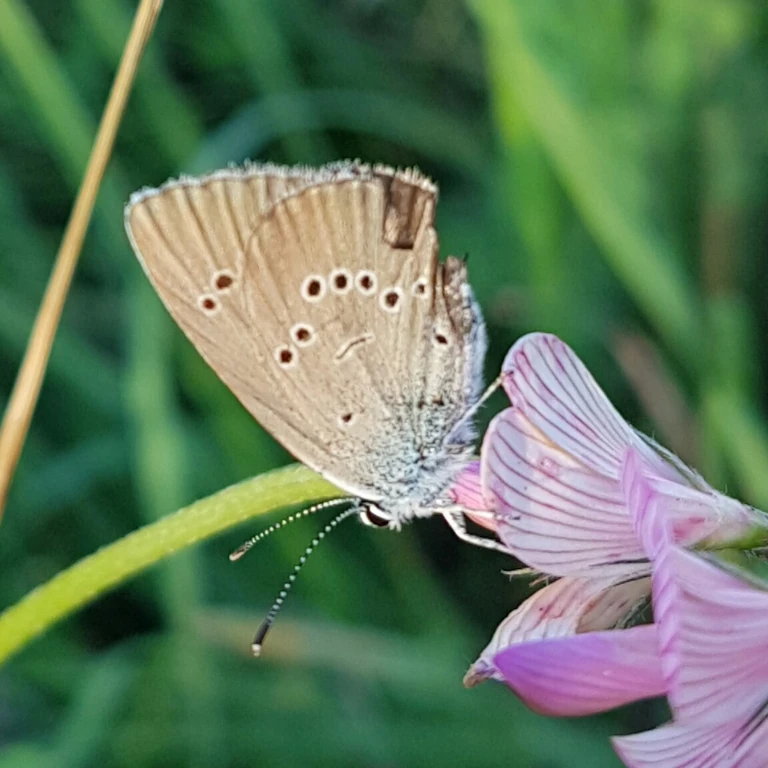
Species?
Cyaniris semiargus
